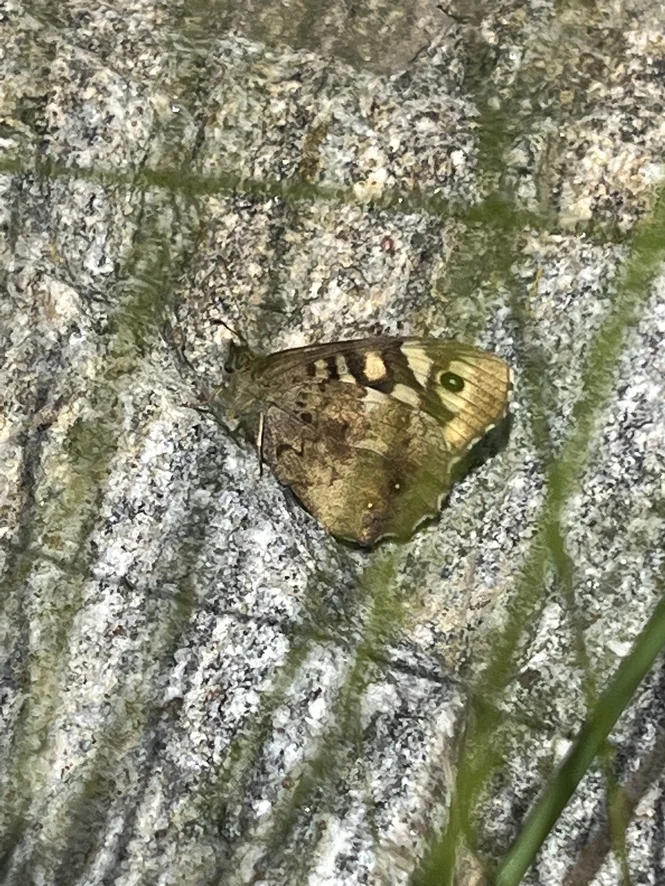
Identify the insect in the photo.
Pararge aegeria
